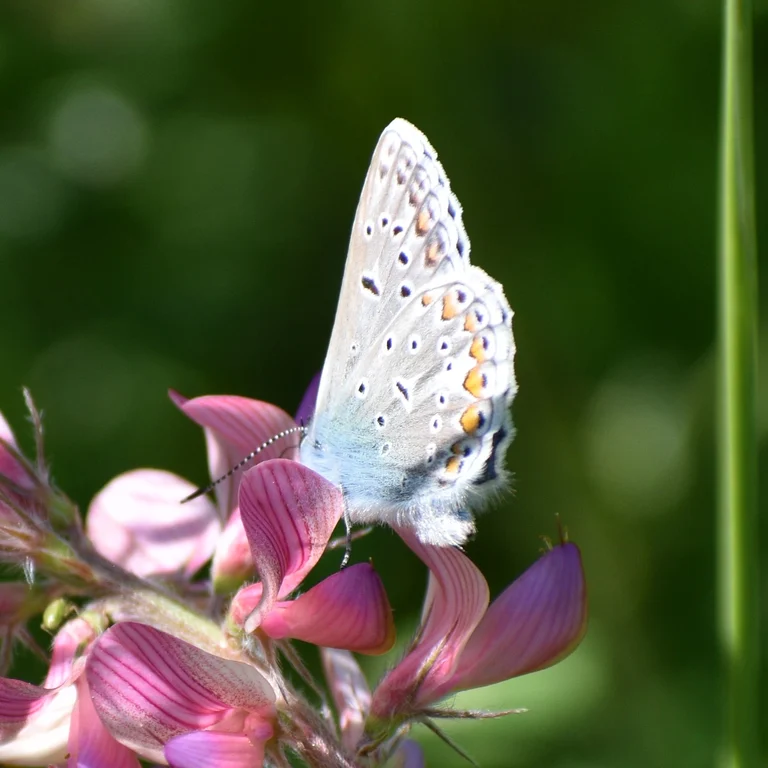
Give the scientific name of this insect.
Polyommatus icarus
